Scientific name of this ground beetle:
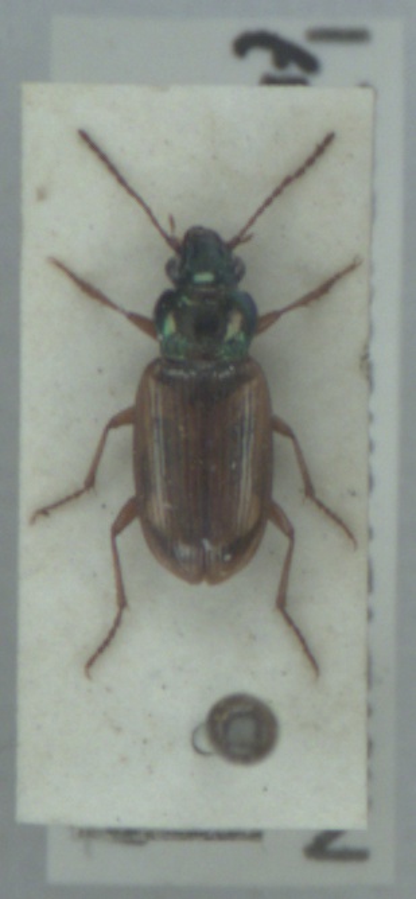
Pogonus luridipennis
